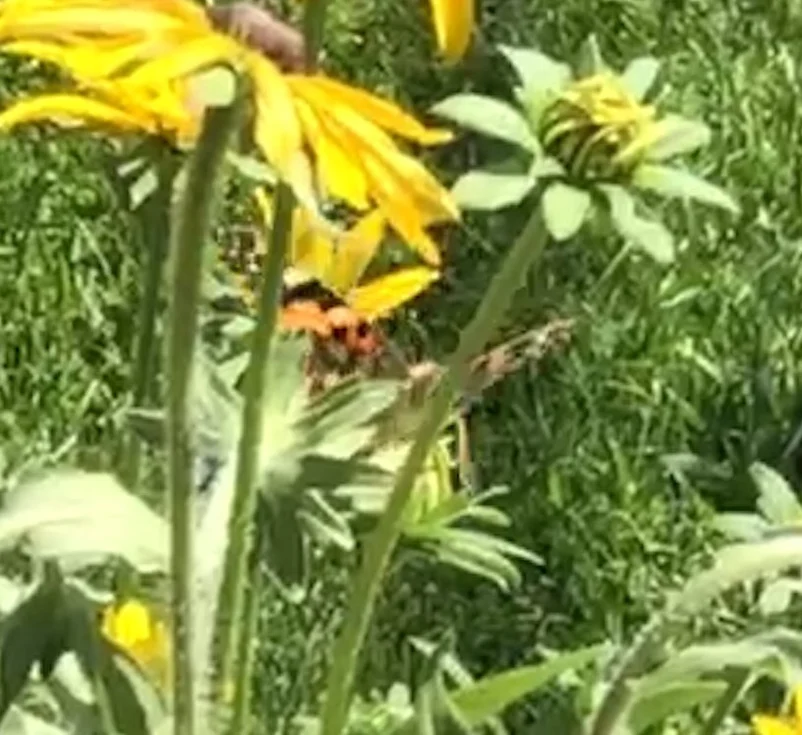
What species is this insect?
Vanessa cardui
